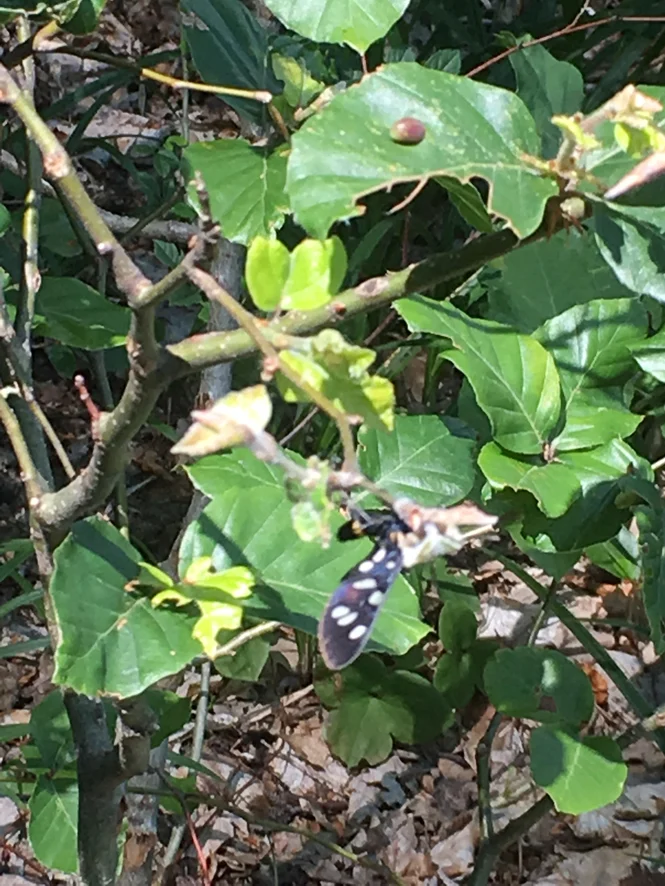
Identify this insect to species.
Amata phegea
